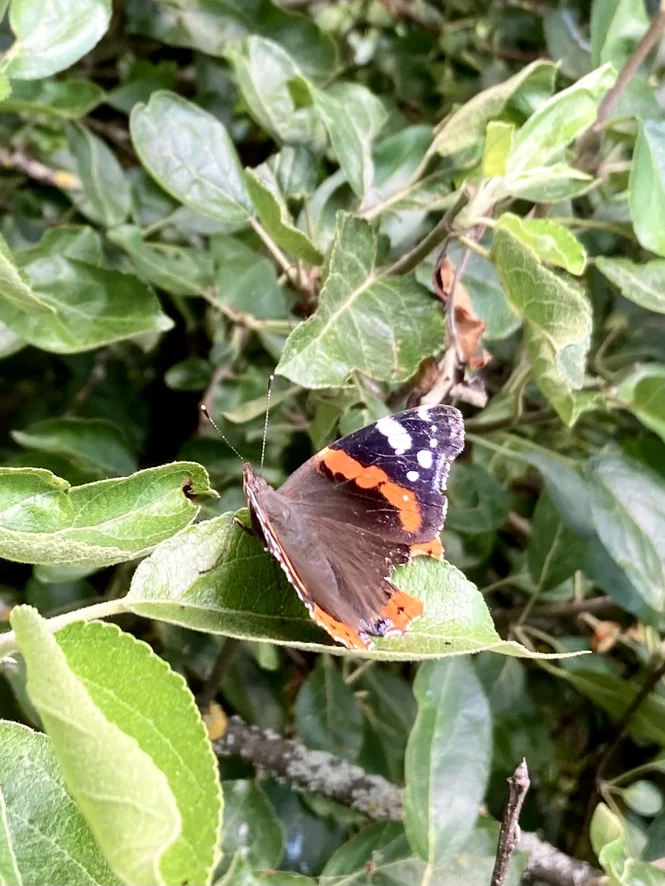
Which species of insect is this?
Vanessa atalanta
